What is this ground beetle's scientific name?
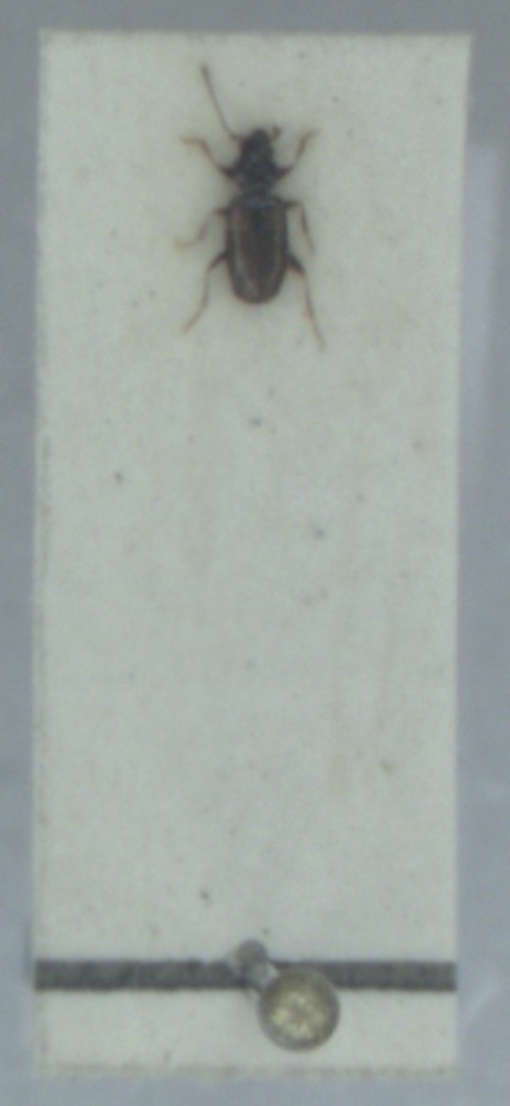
Tachys scutellaris
